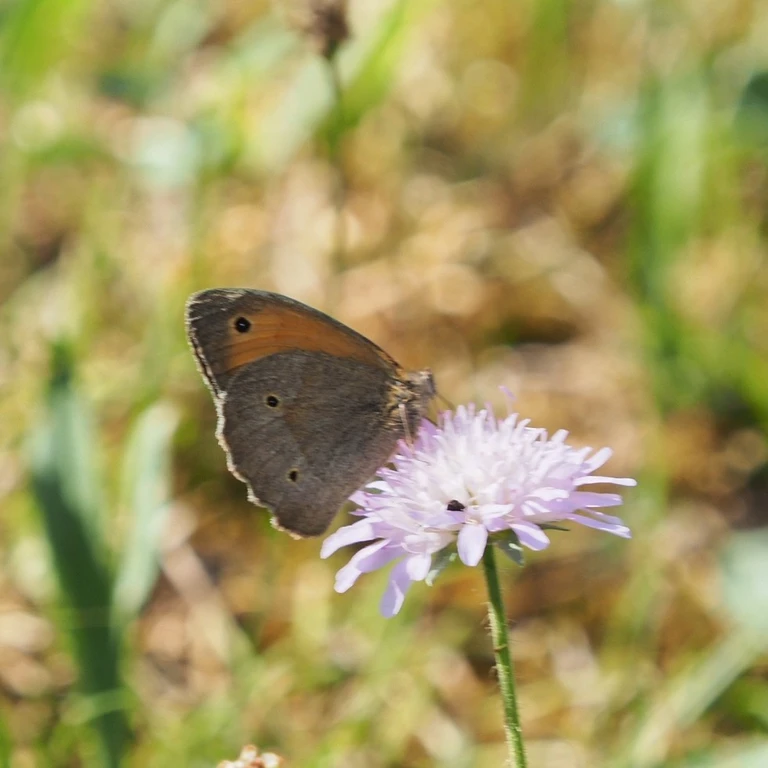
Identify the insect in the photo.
Maniola jurtina
